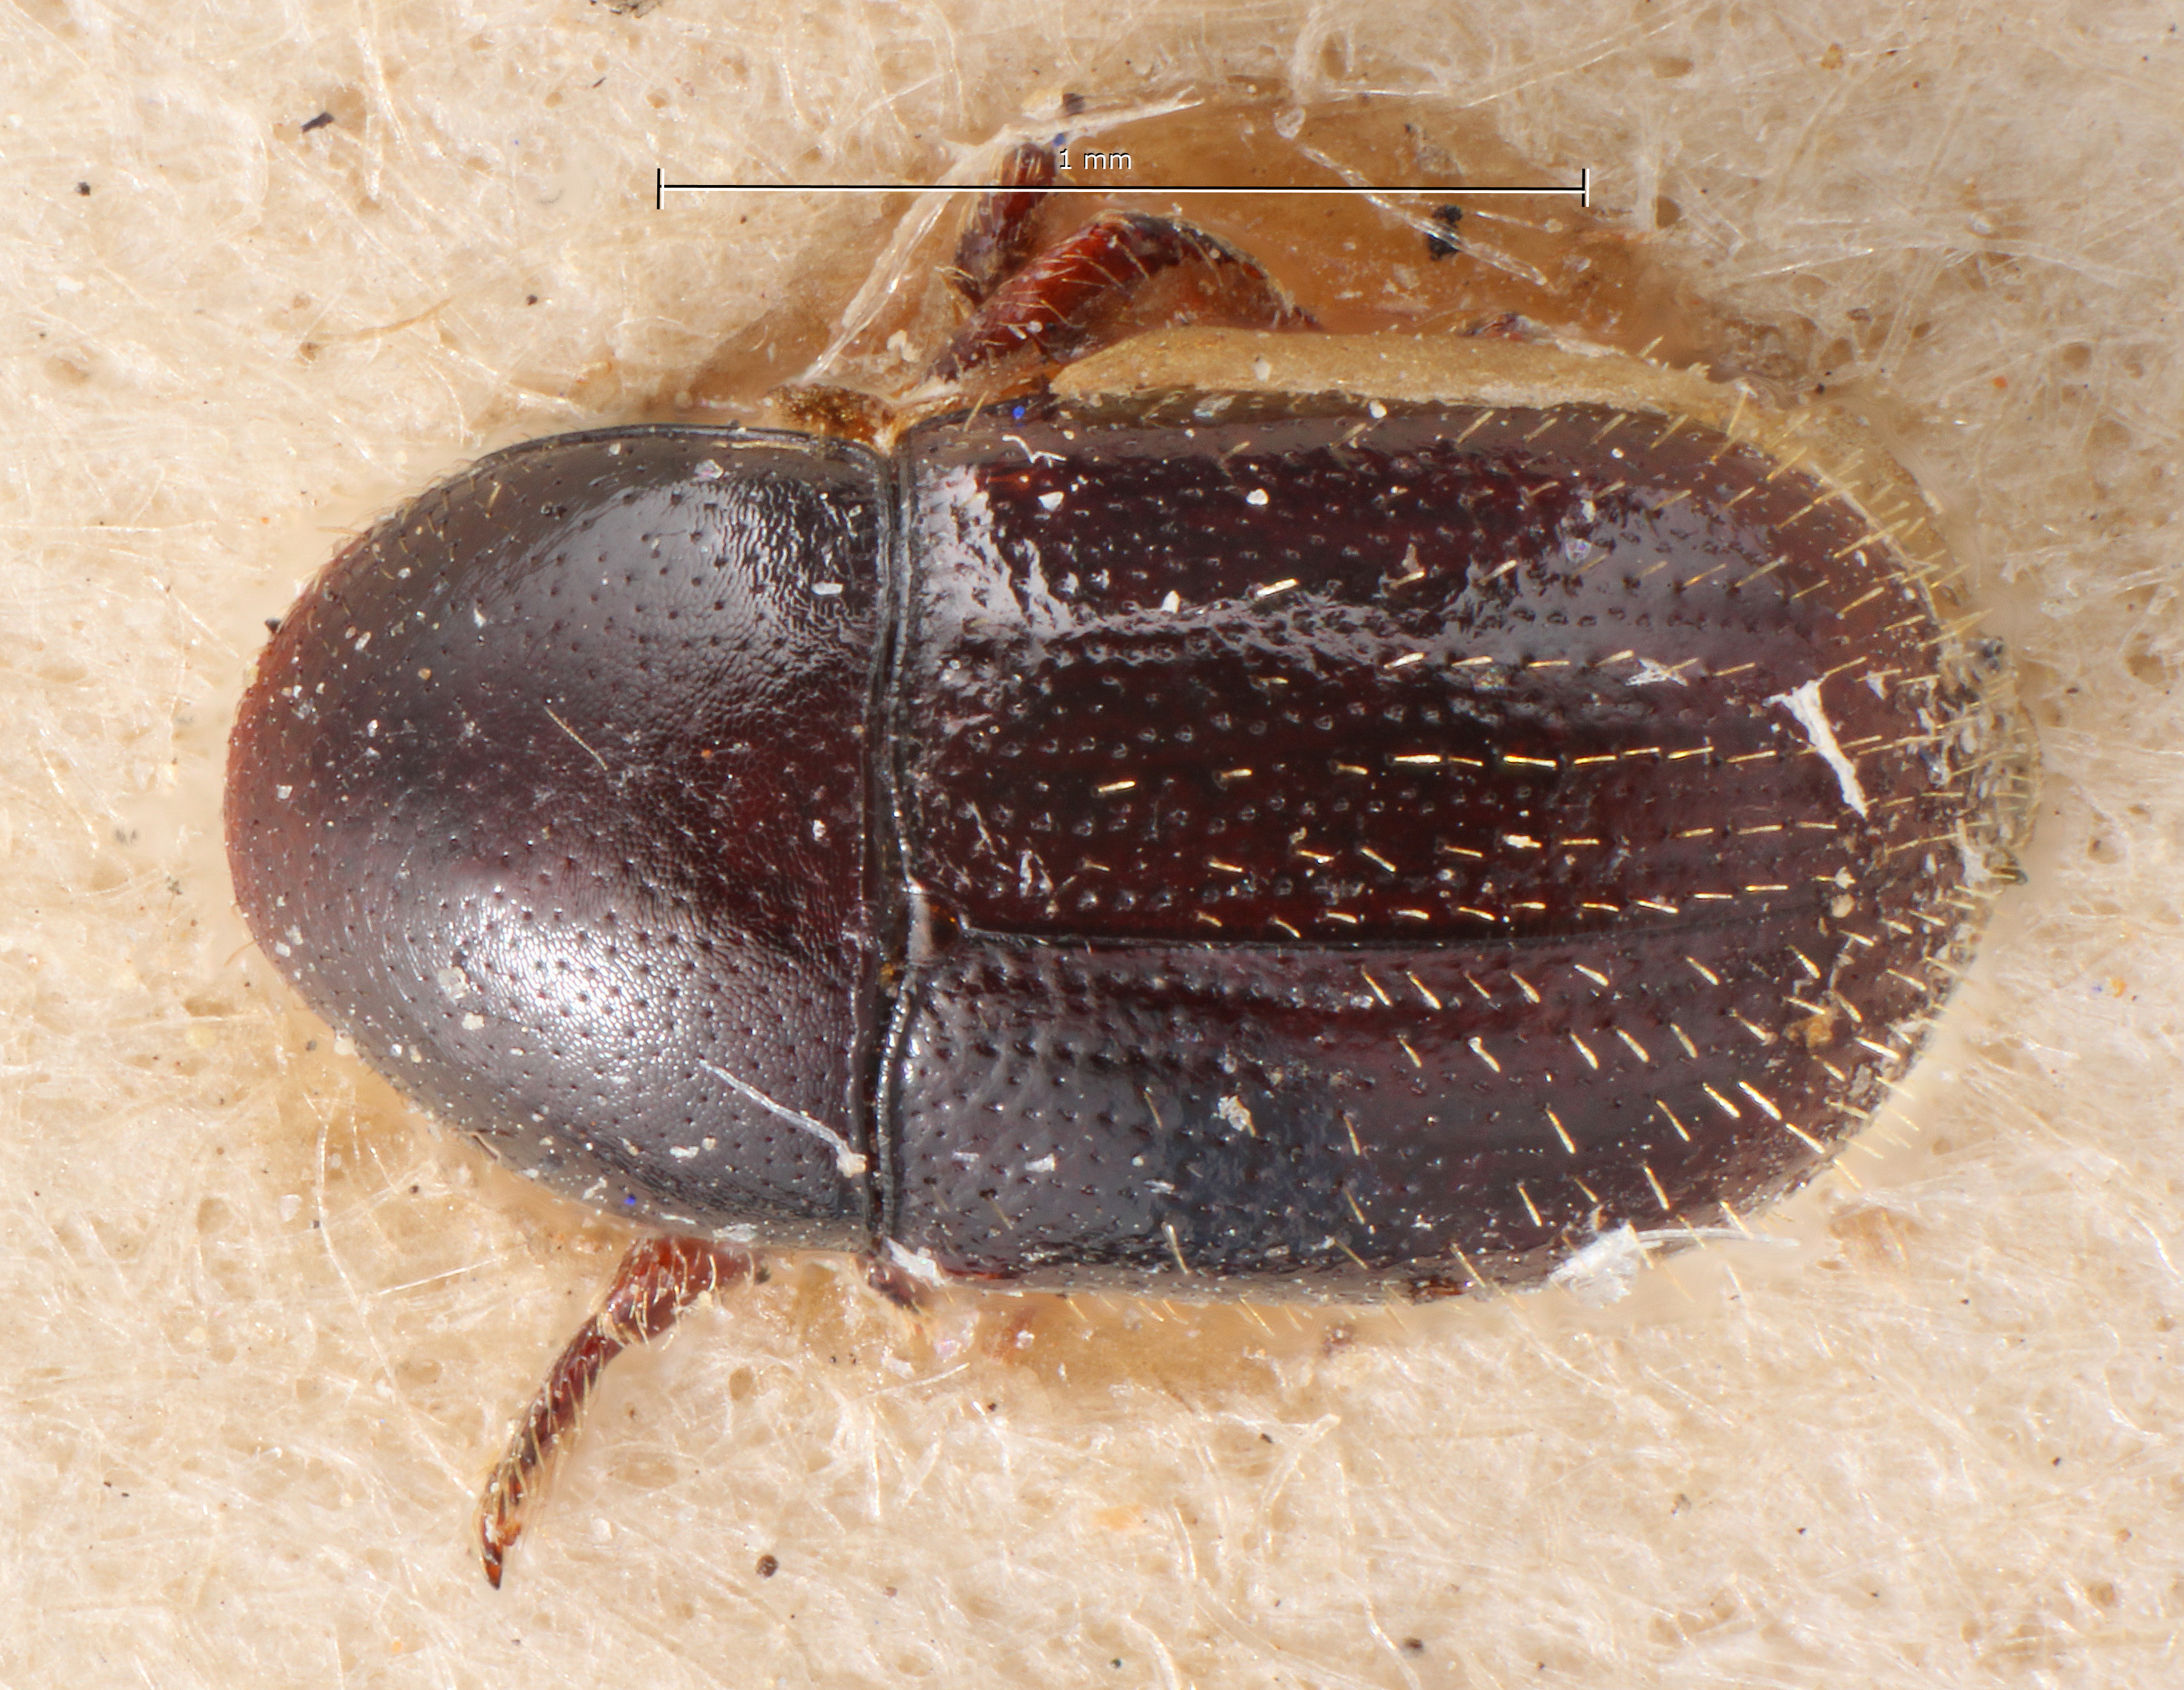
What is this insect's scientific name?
Prionoscelis medius
